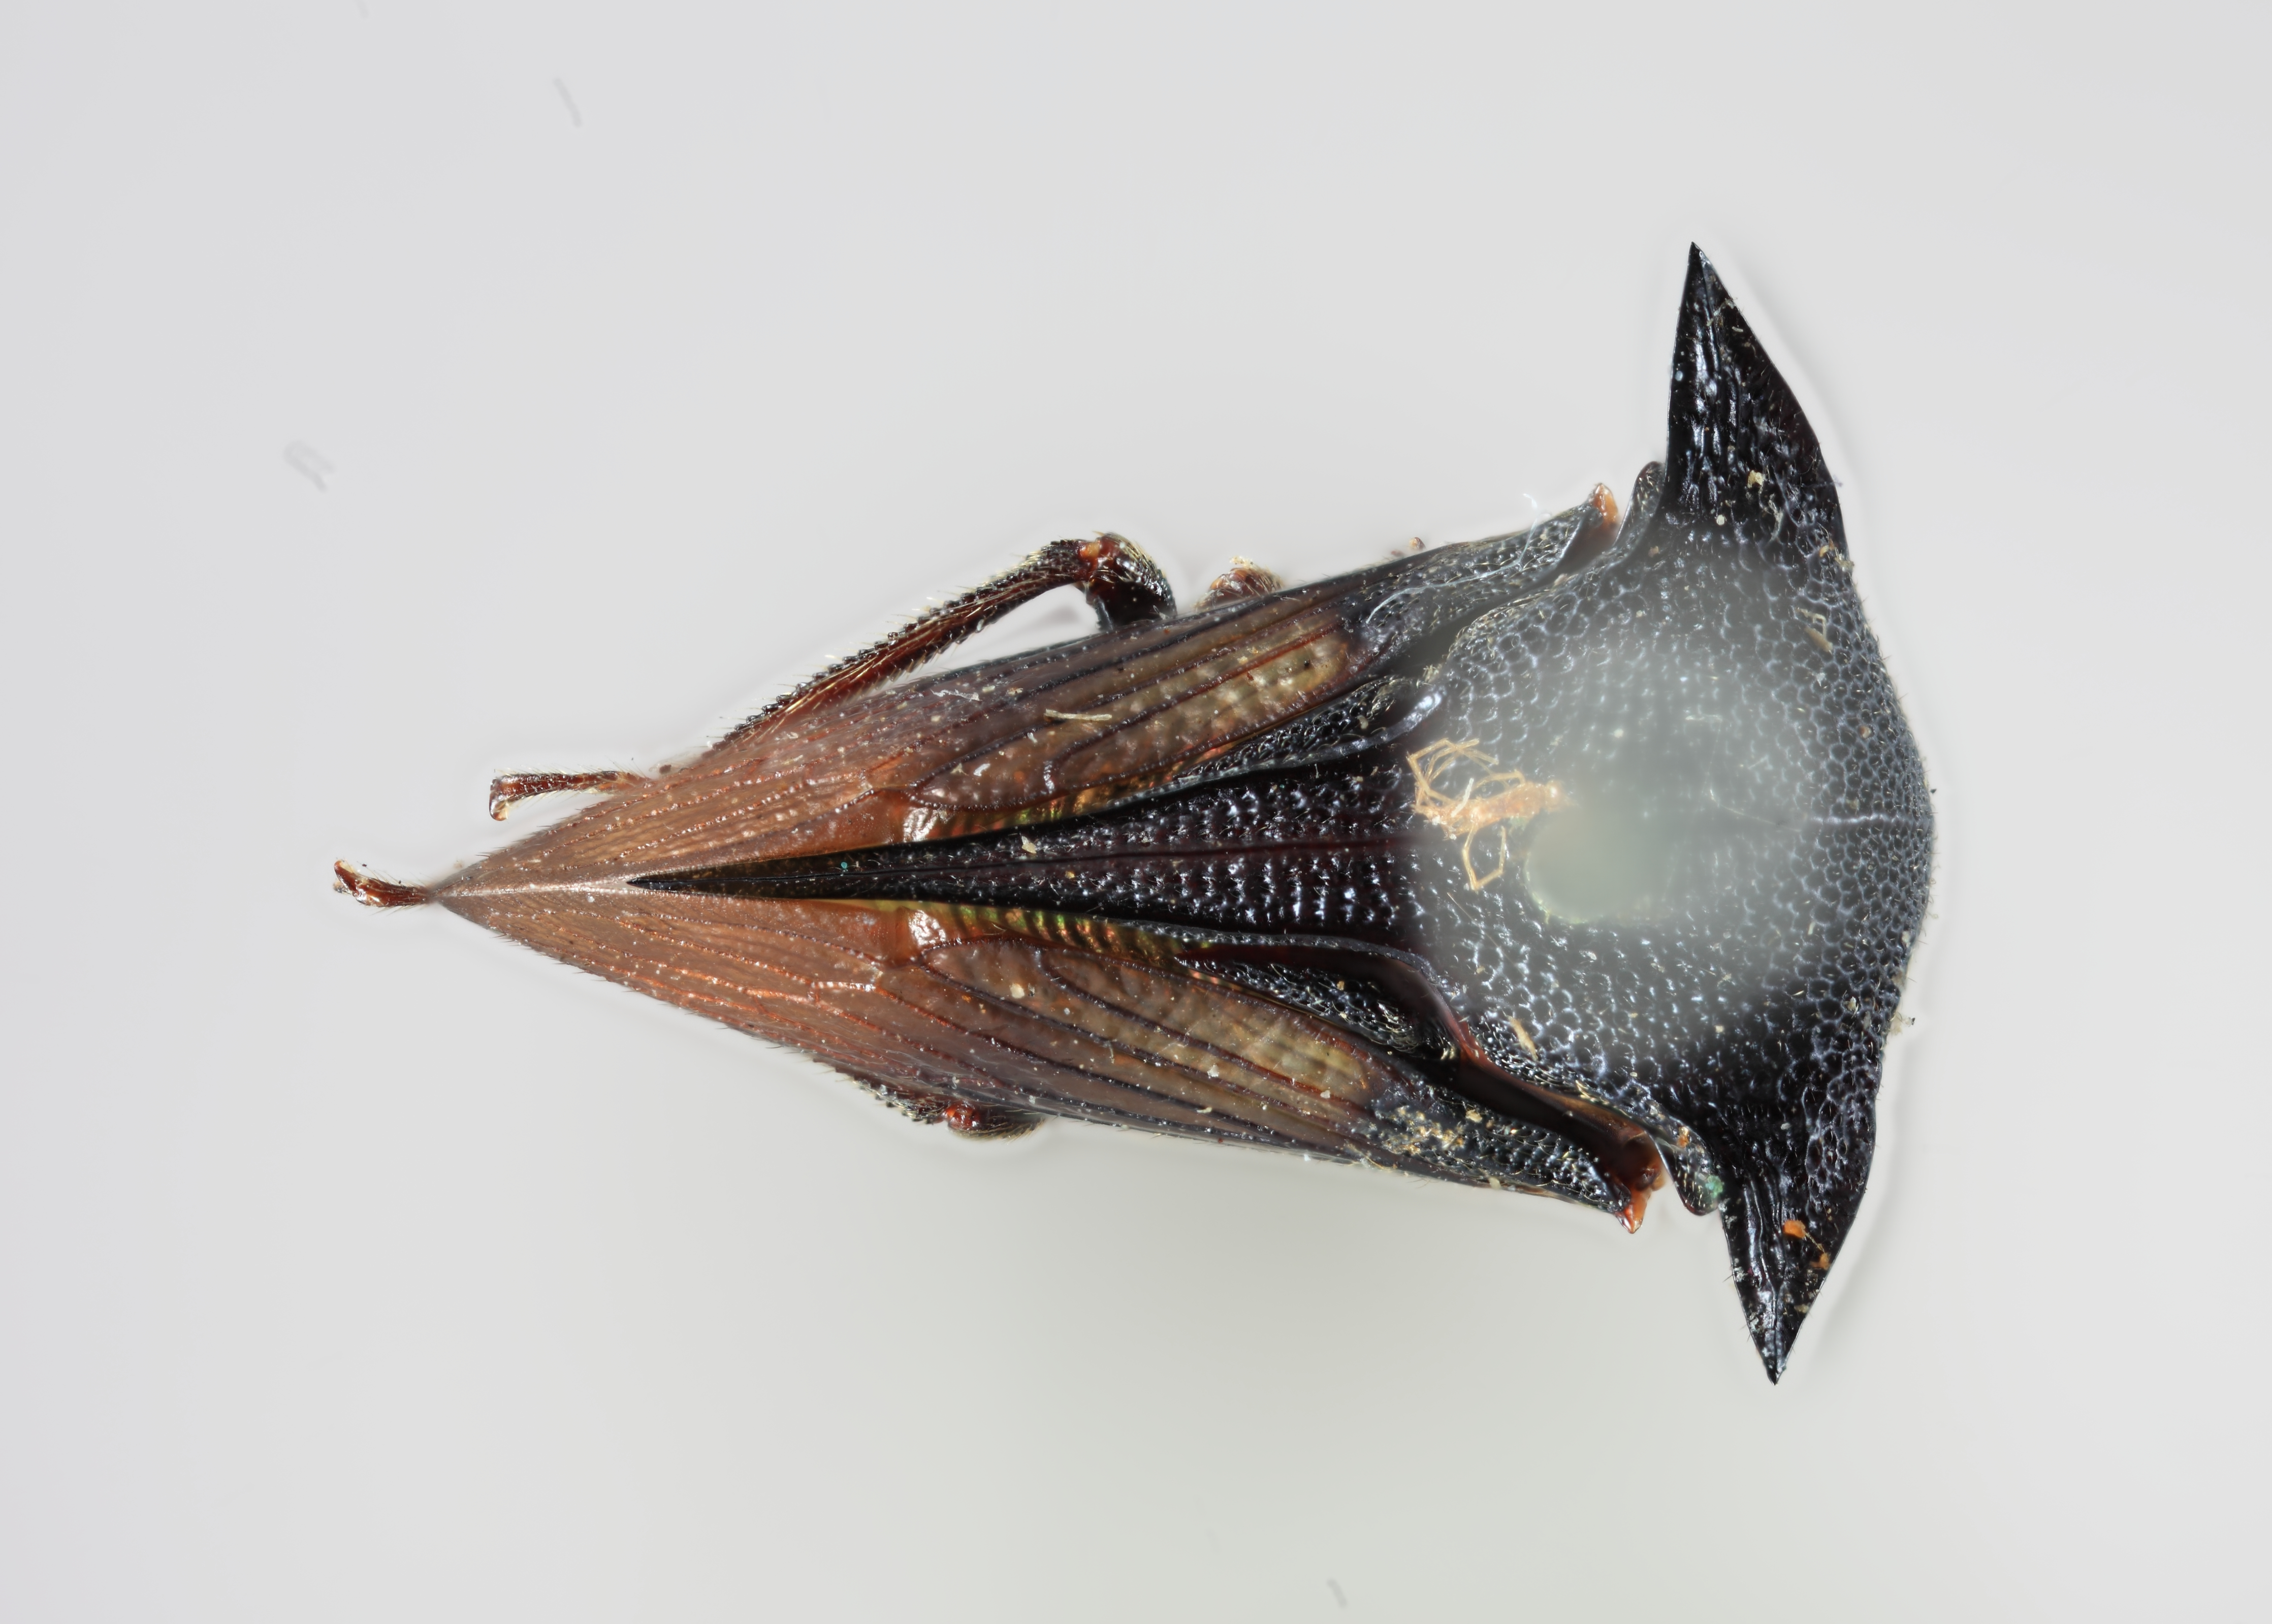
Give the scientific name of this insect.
Tricentrus nigris
